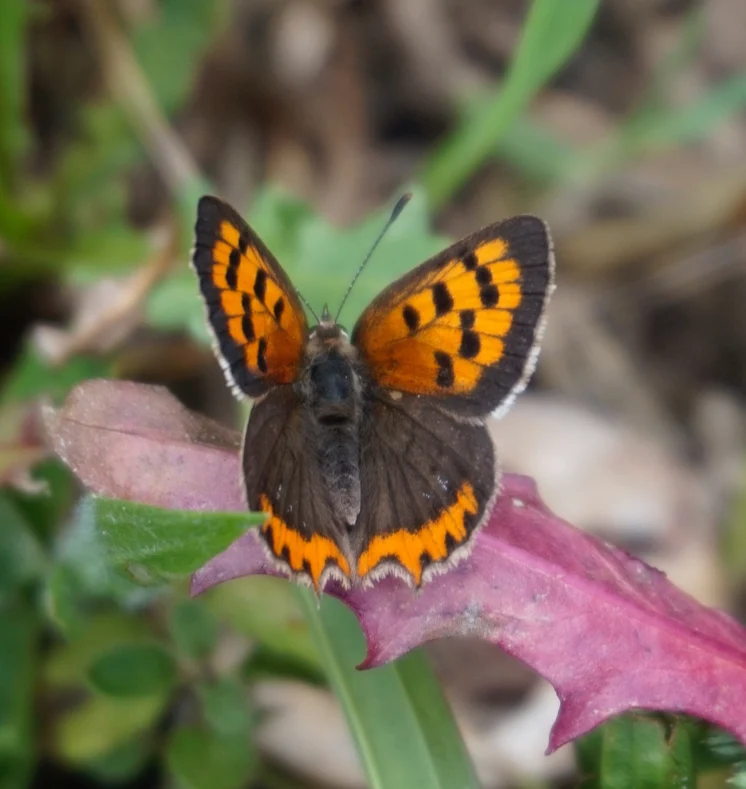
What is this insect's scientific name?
Lycaena phlaeas
